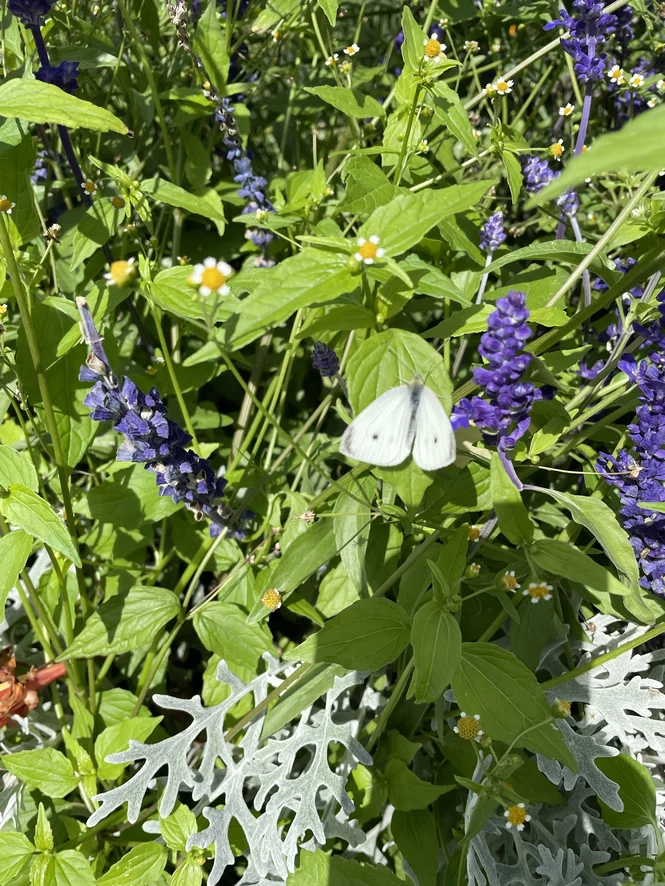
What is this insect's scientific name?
Pieris rapae
